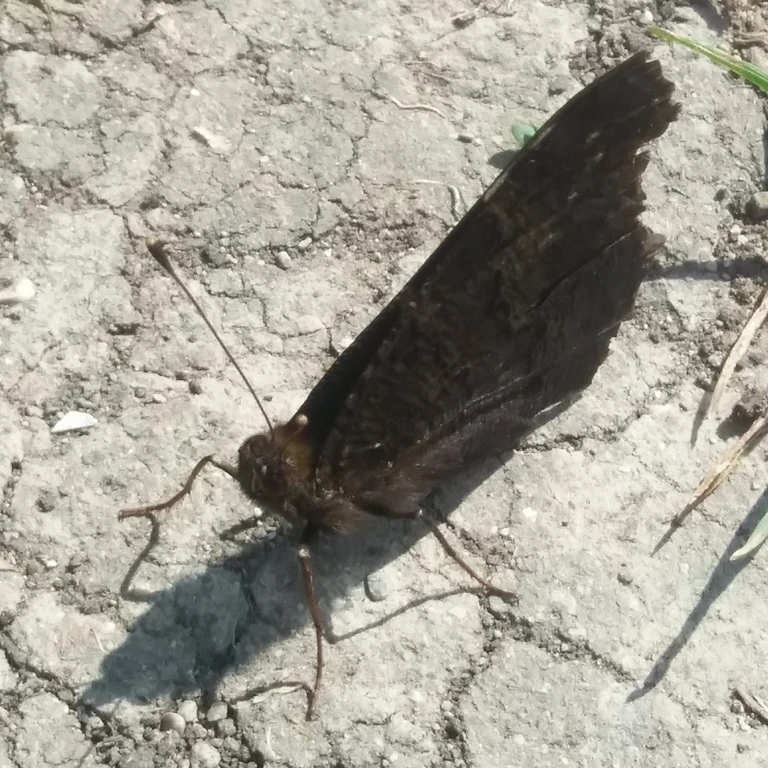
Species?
Aglais io
